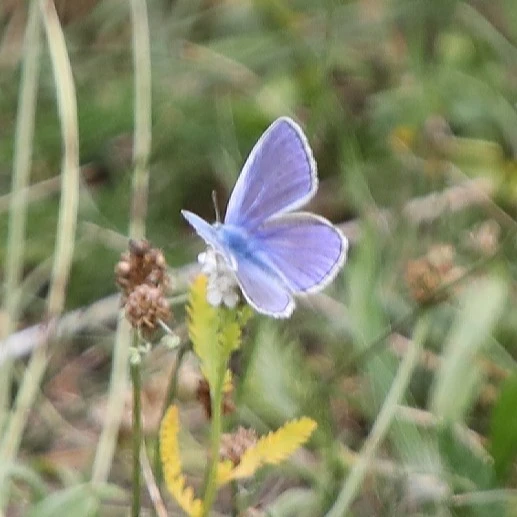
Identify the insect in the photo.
Polyommatus icarus
